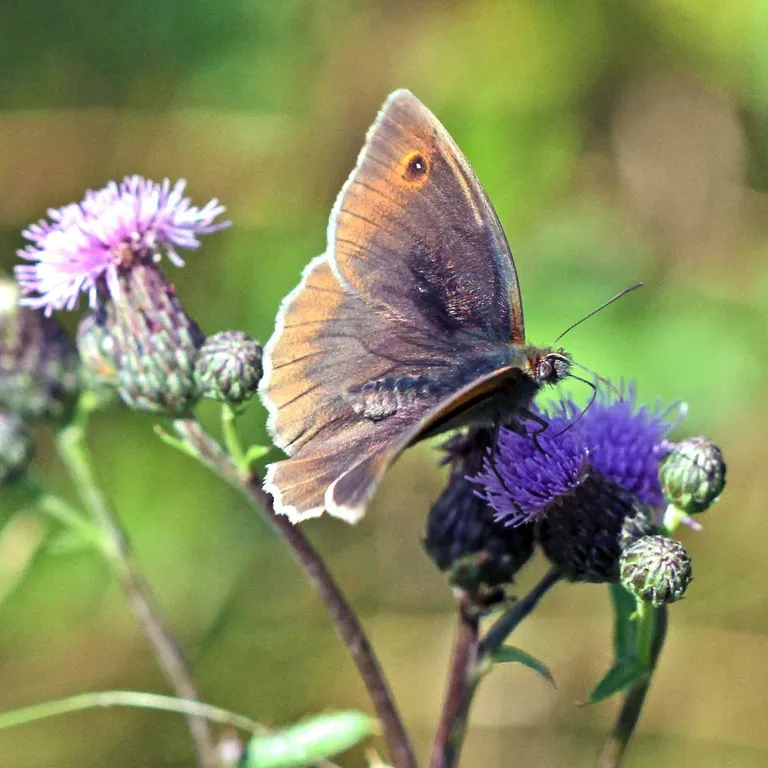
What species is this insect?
Maniola jurtina
